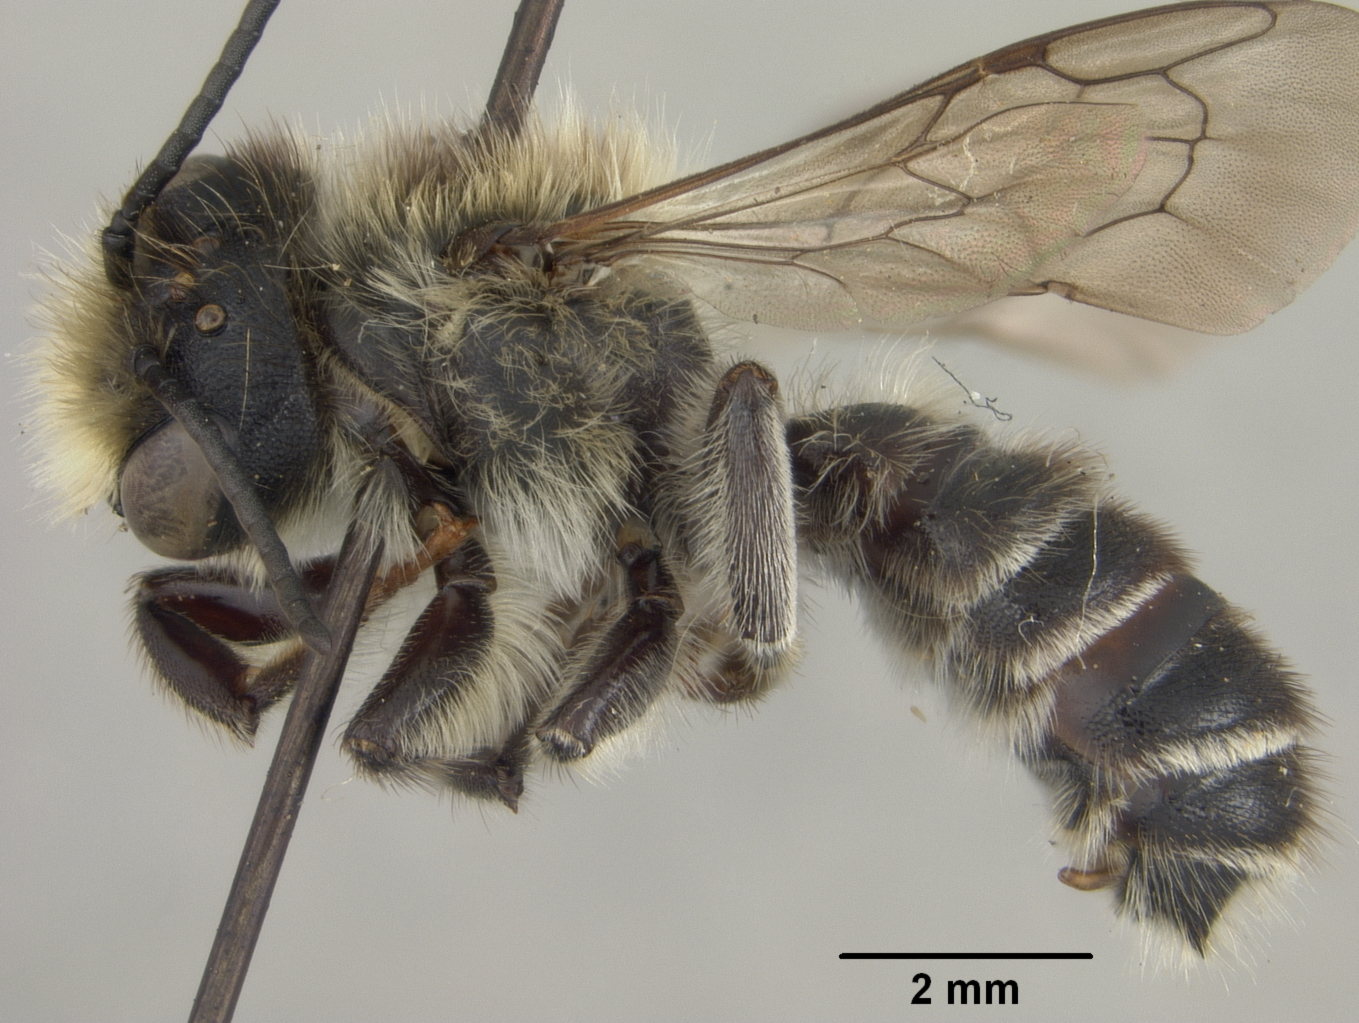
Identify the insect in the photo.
Megachile melanopyga
